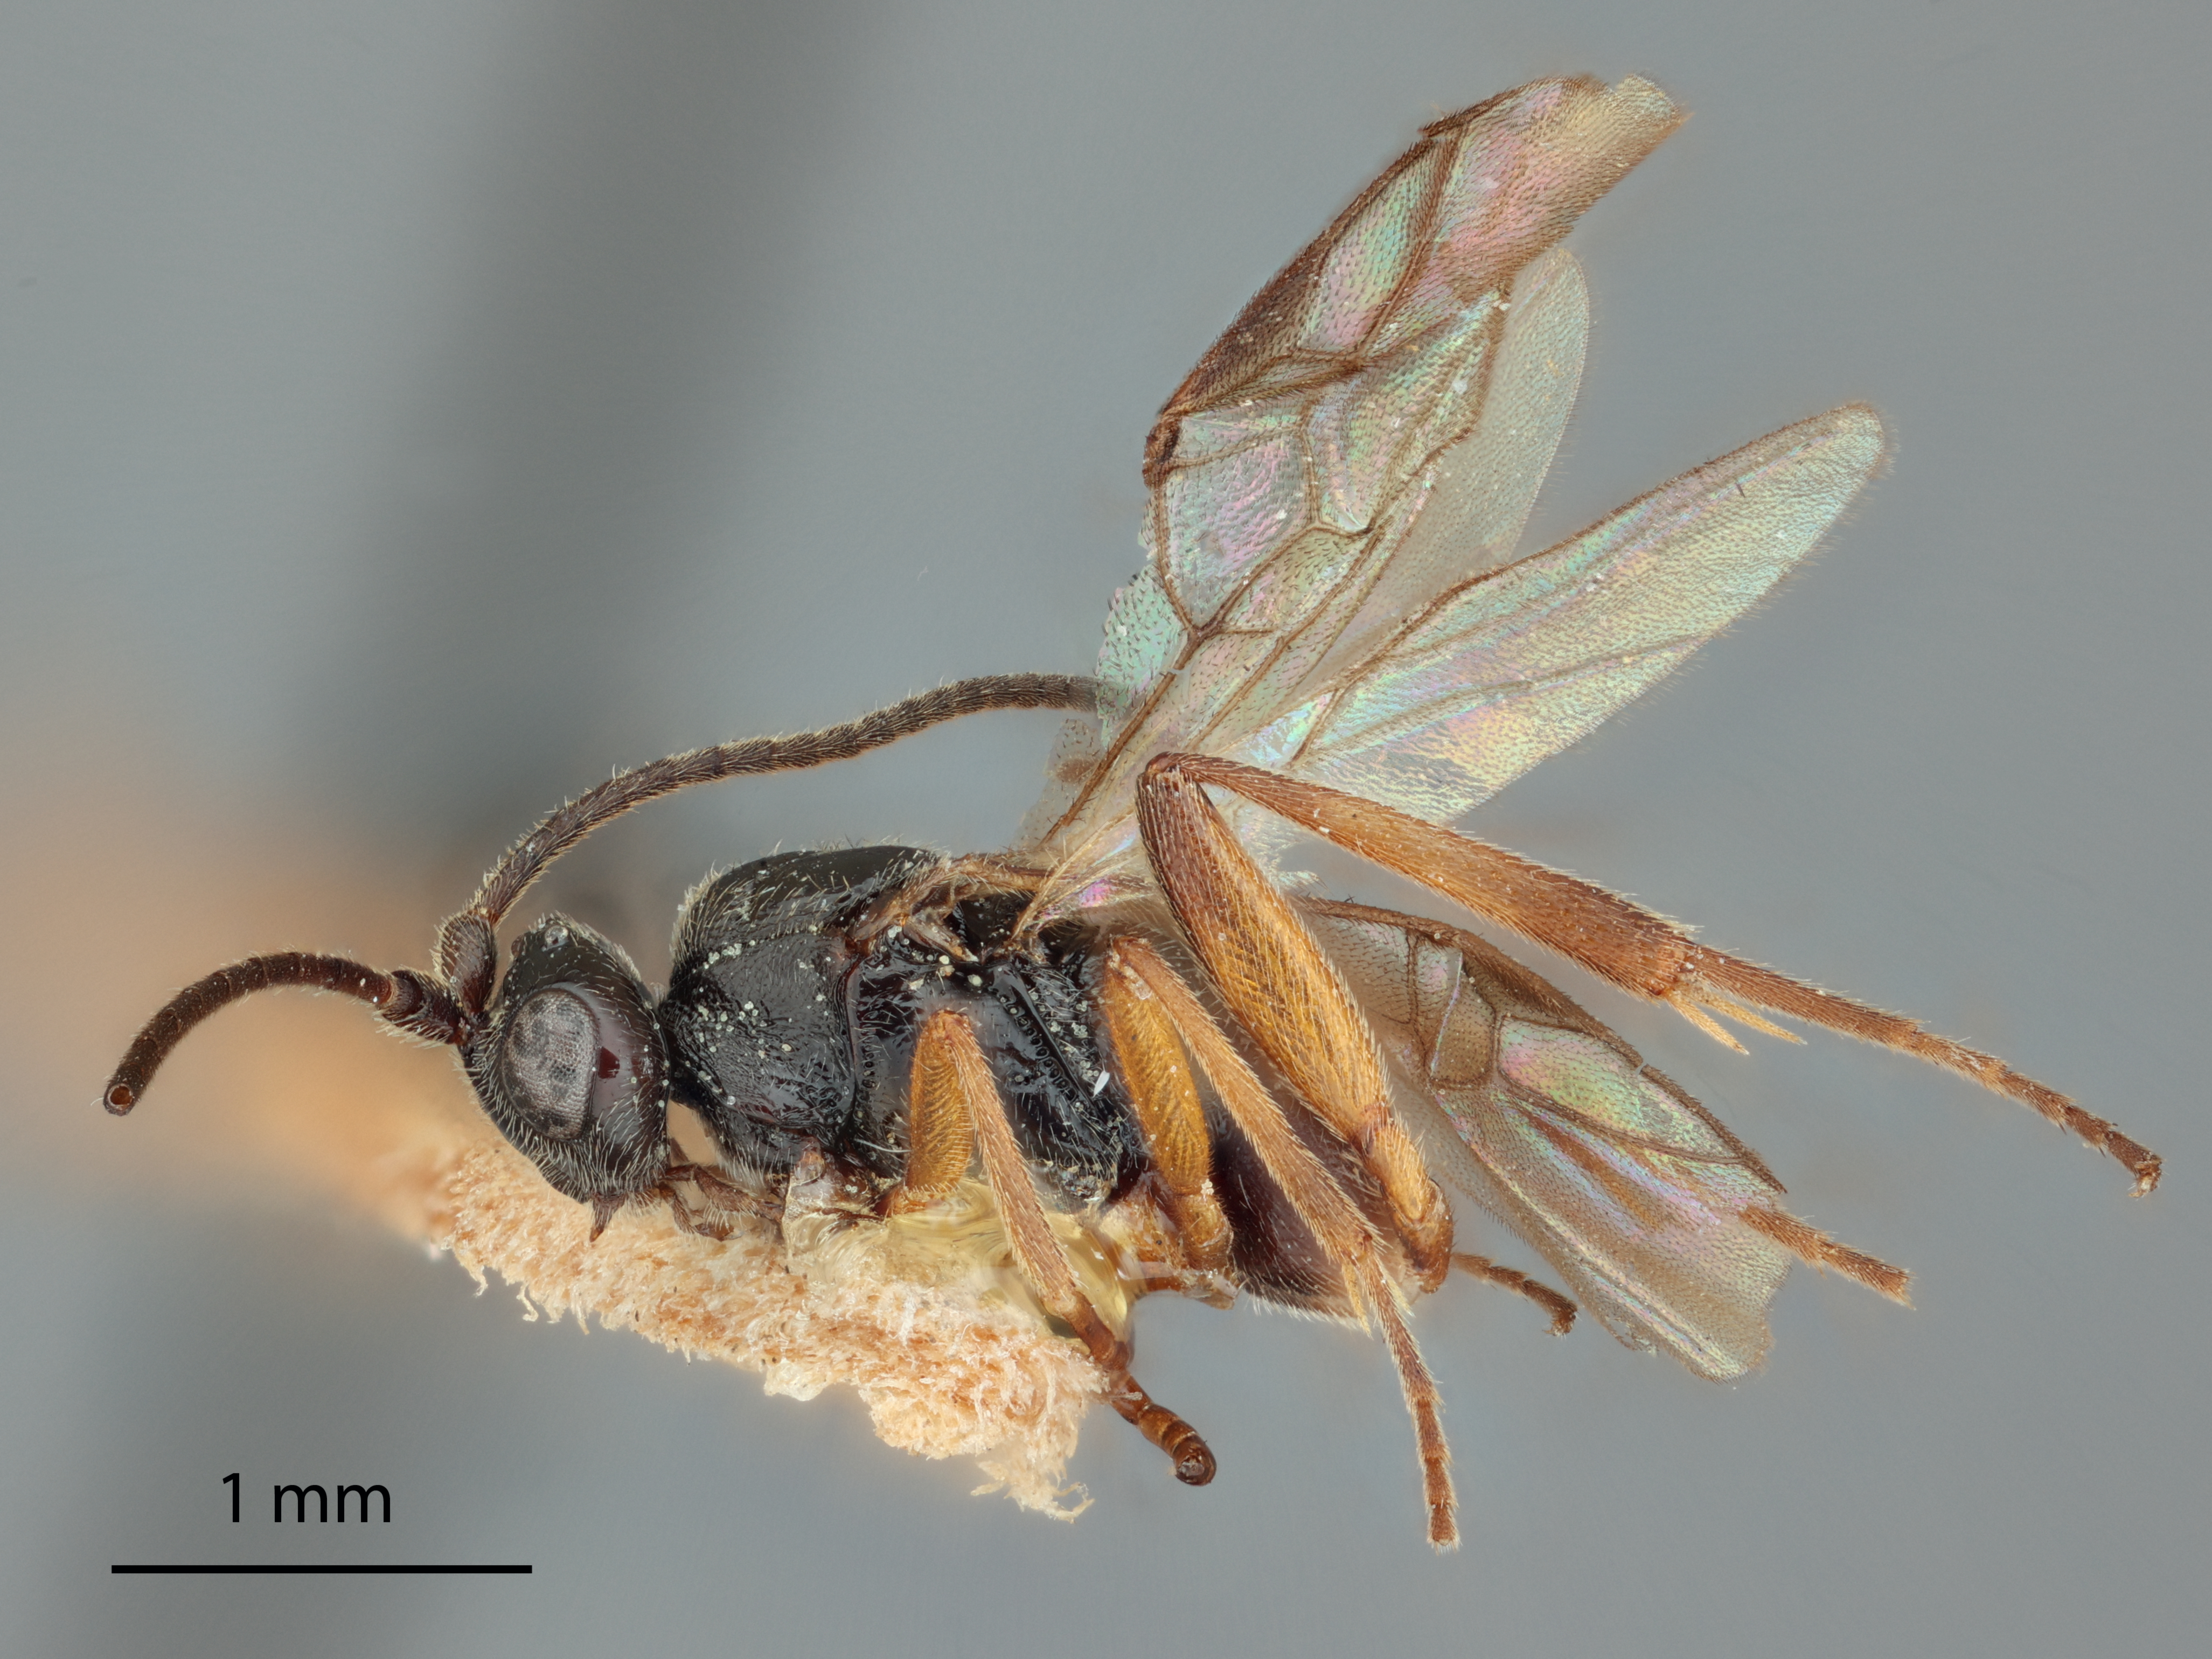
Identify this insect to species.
Orgilus compactus
